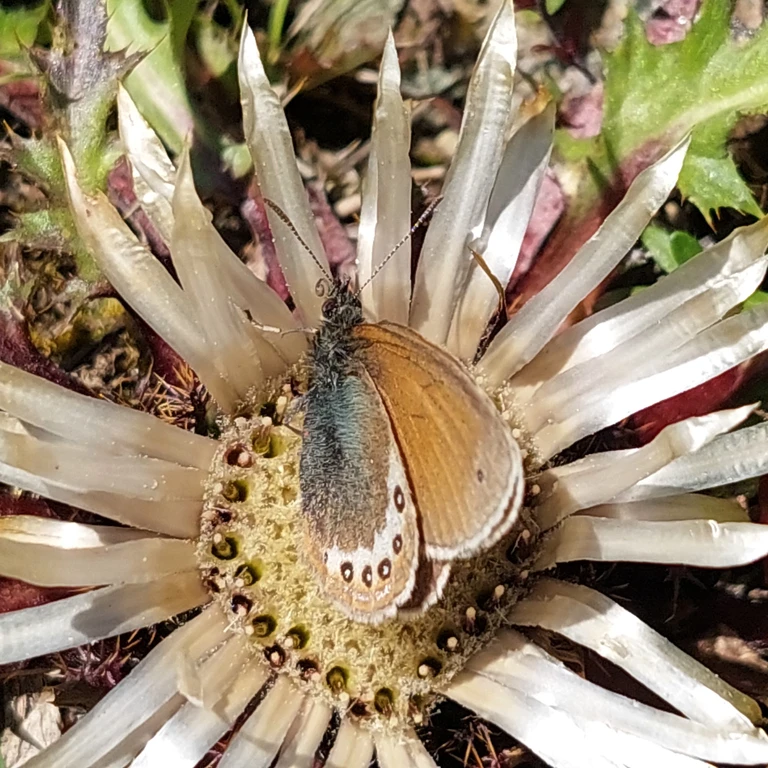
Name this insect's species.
Coenonympha gardetta
